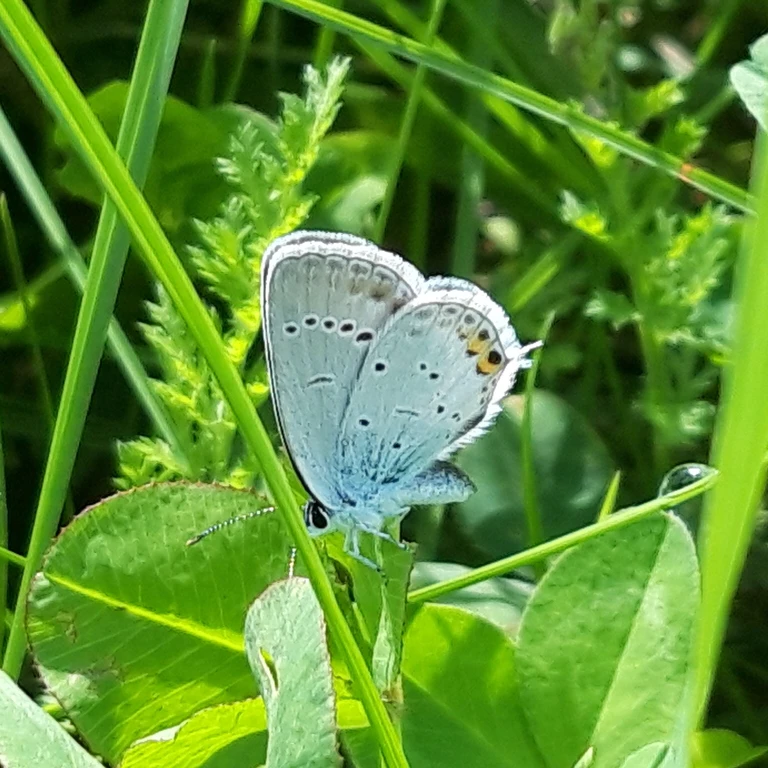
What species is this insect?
Cupido argiades (also Elkalyce argiades)
